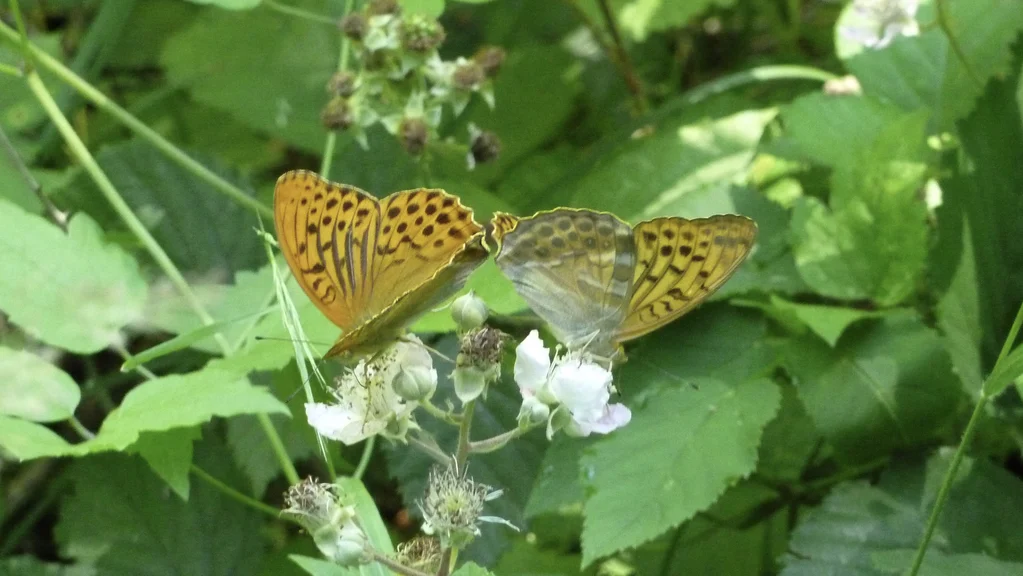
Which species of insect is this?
Argynnis paphia
